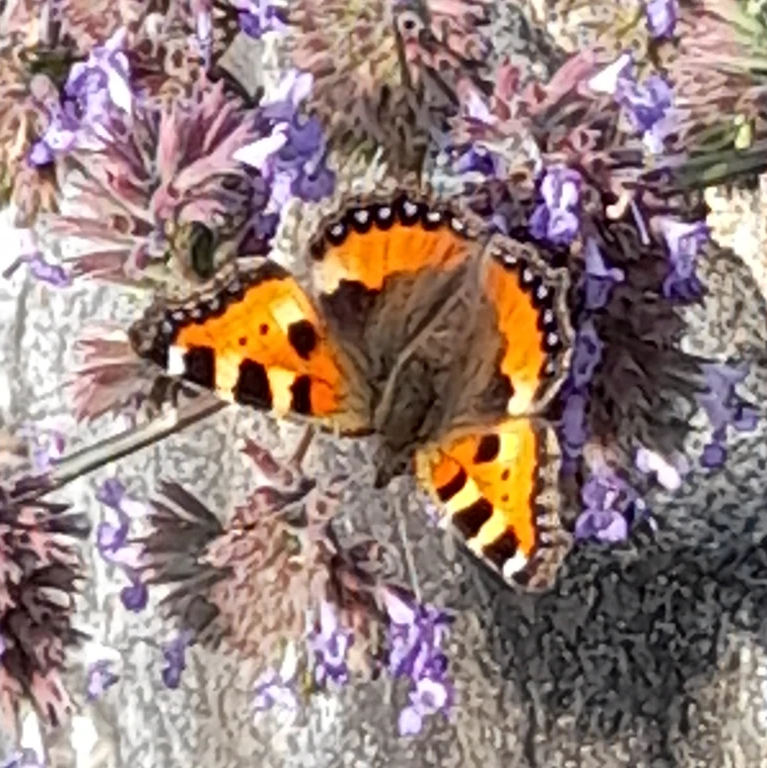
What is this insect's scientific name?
Aglais urticae
